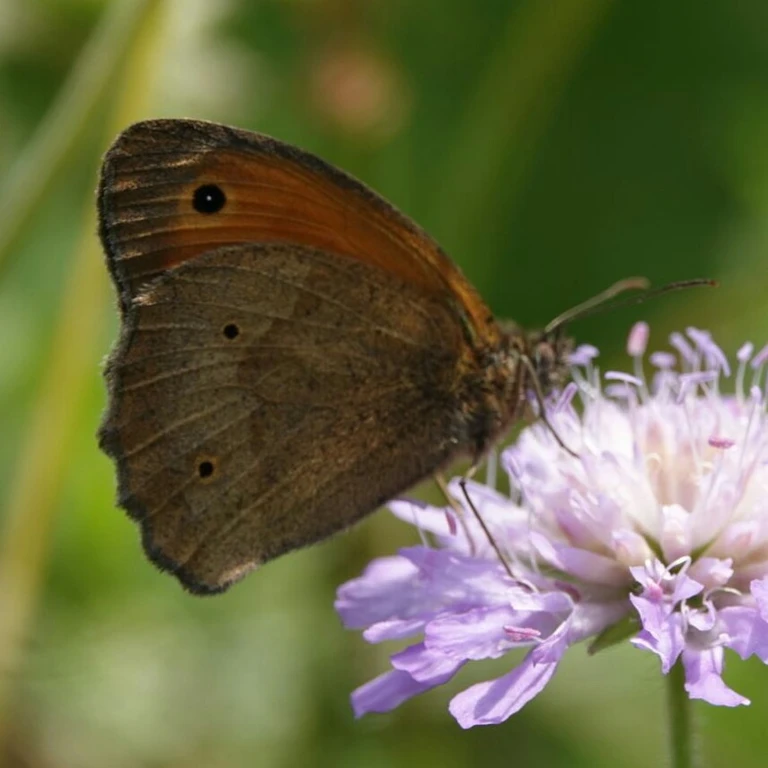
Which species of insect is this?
Maniola jurtina
